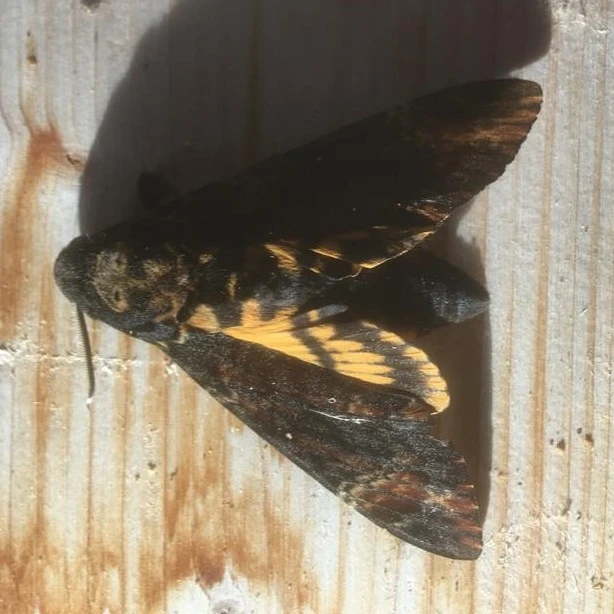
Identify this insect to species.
Acherontia atropos
